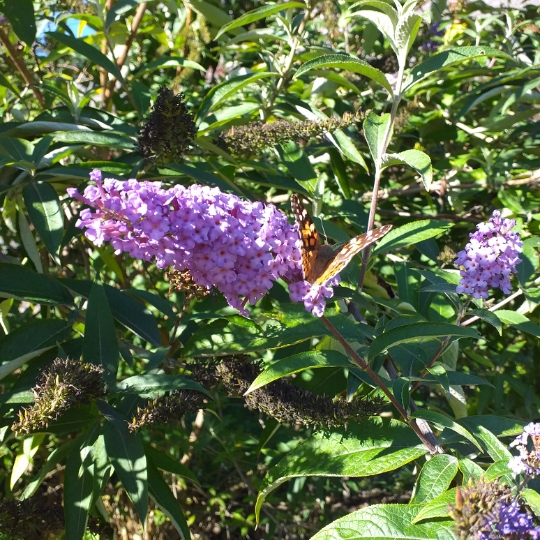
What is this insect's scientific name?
Vanessa cardui
